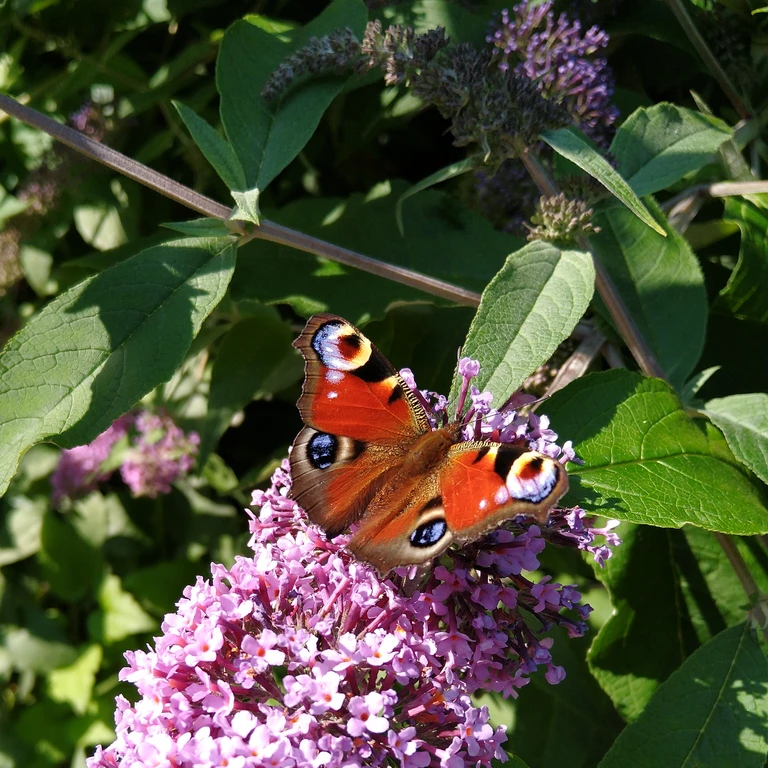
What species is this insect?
Aglais io
